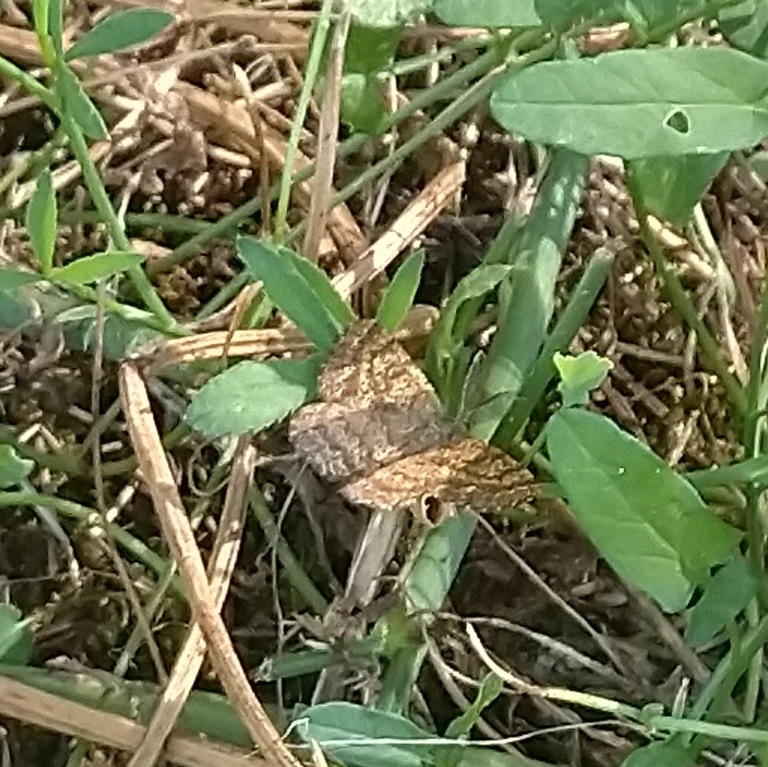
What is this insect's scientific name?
Ematurga atomaria
